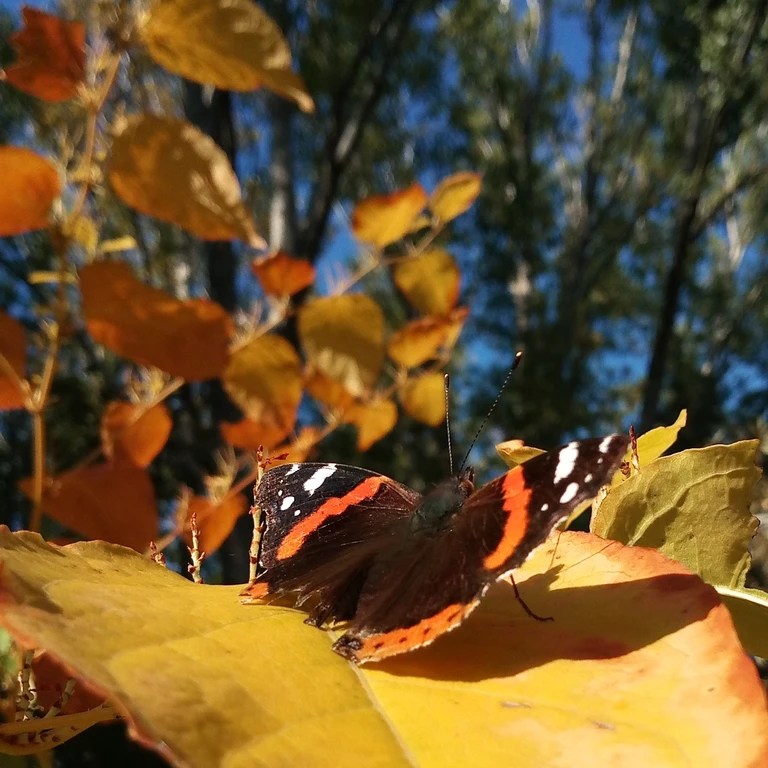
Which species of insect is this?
Vanessa atalanta
